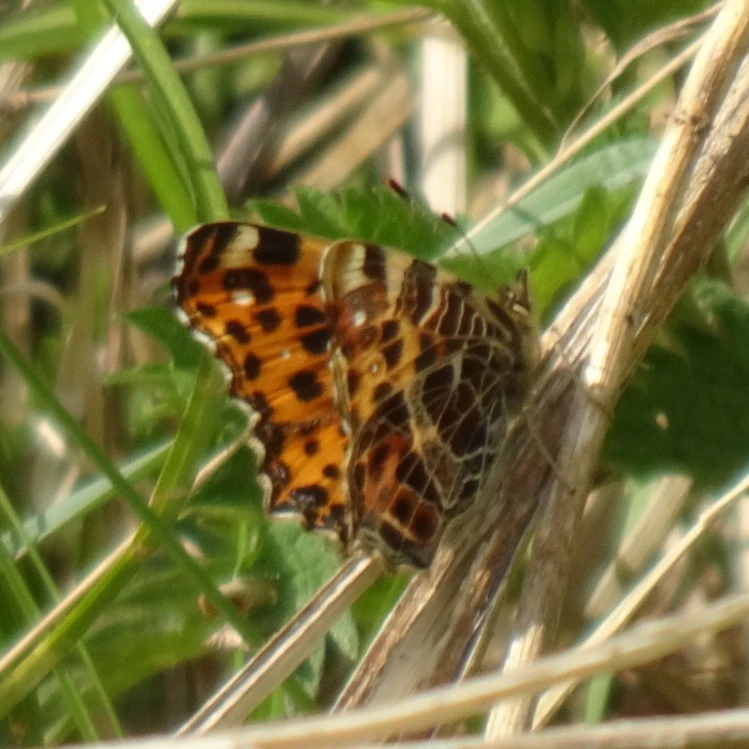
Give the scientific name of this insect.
Araschnia levana
